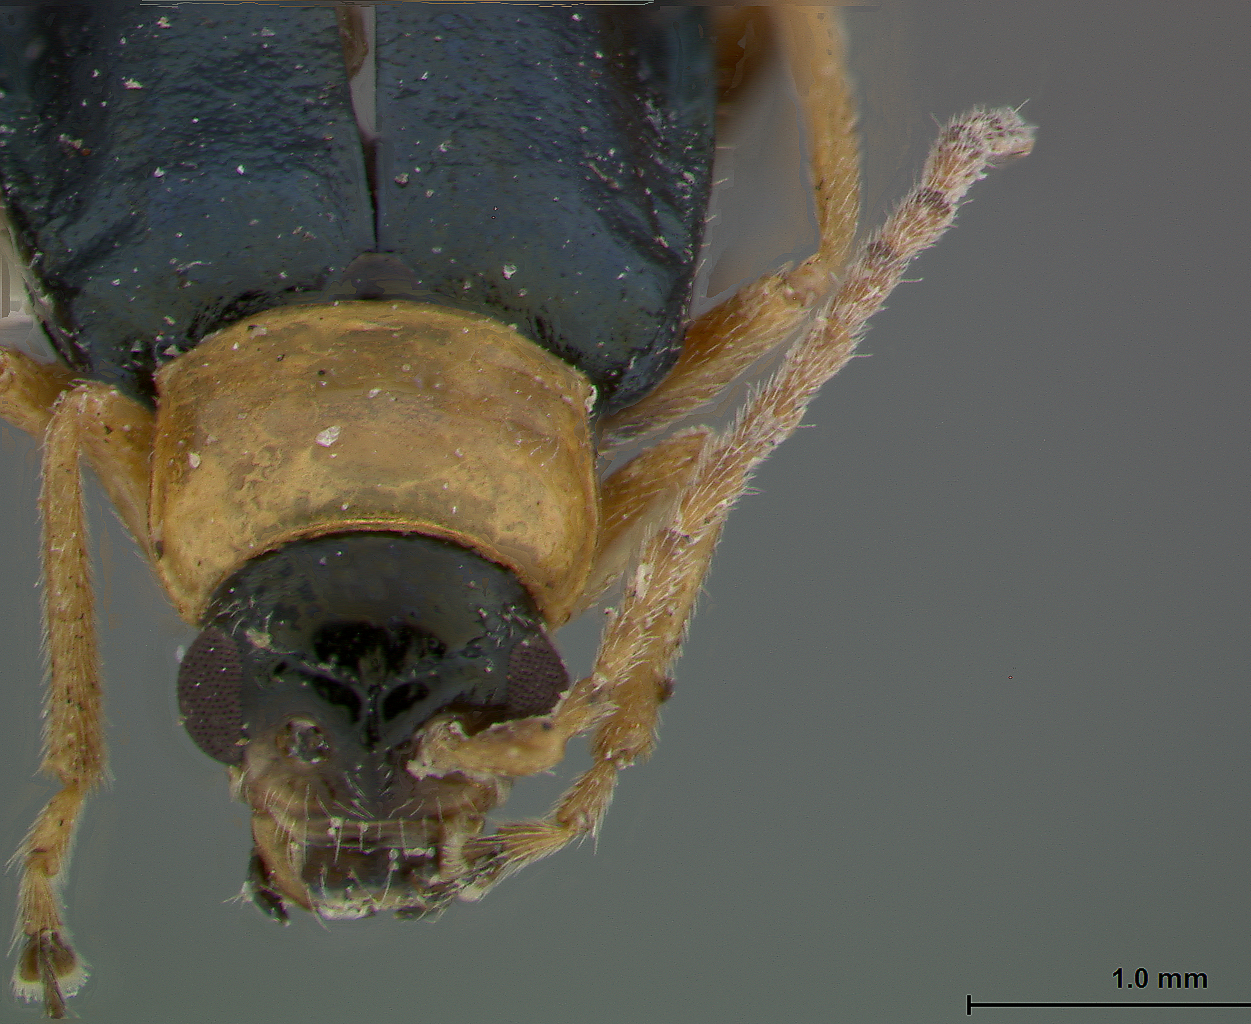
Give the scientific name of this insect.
Scelolyperus carinatus
